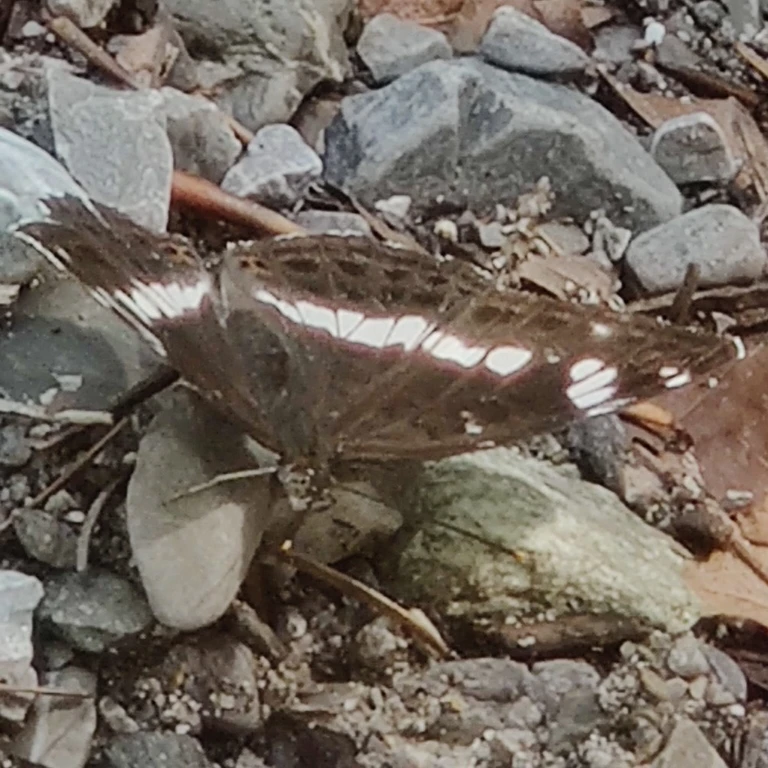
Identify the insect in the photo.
Limenitis camilla (also Ladoga camilla)
